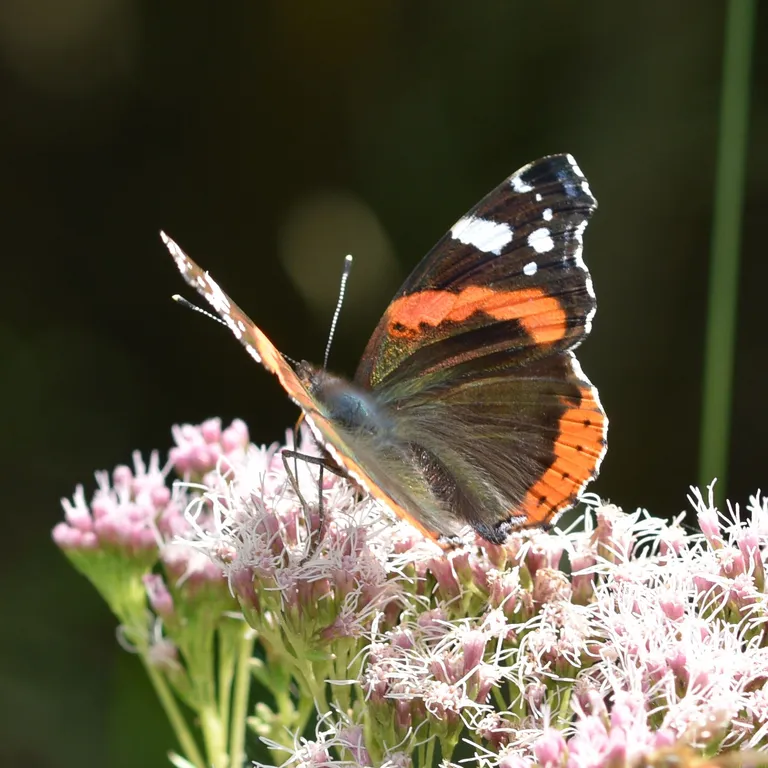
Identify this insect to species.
Vanessa atalanta
